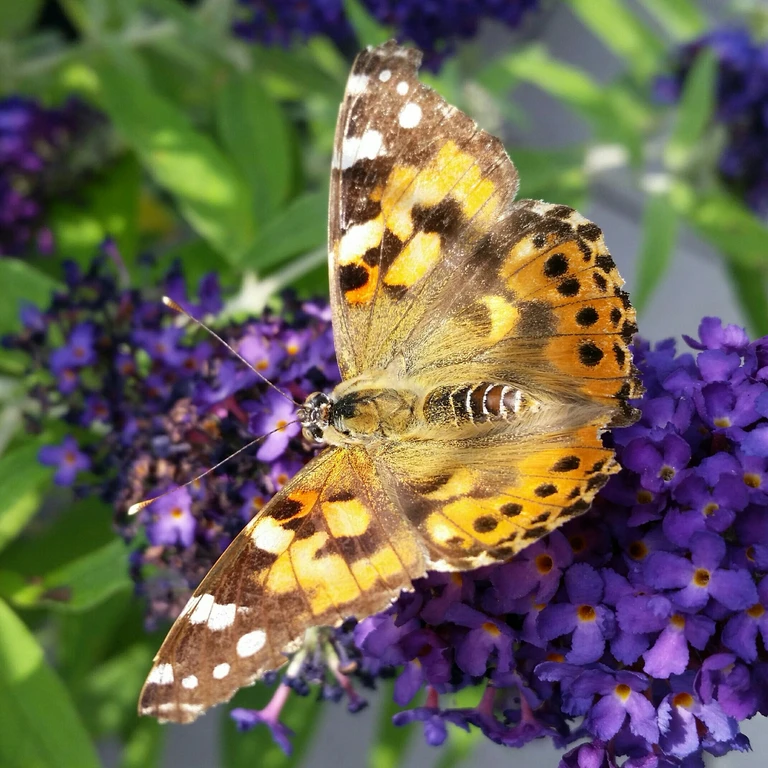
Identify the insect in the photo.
Vanessa cardui
